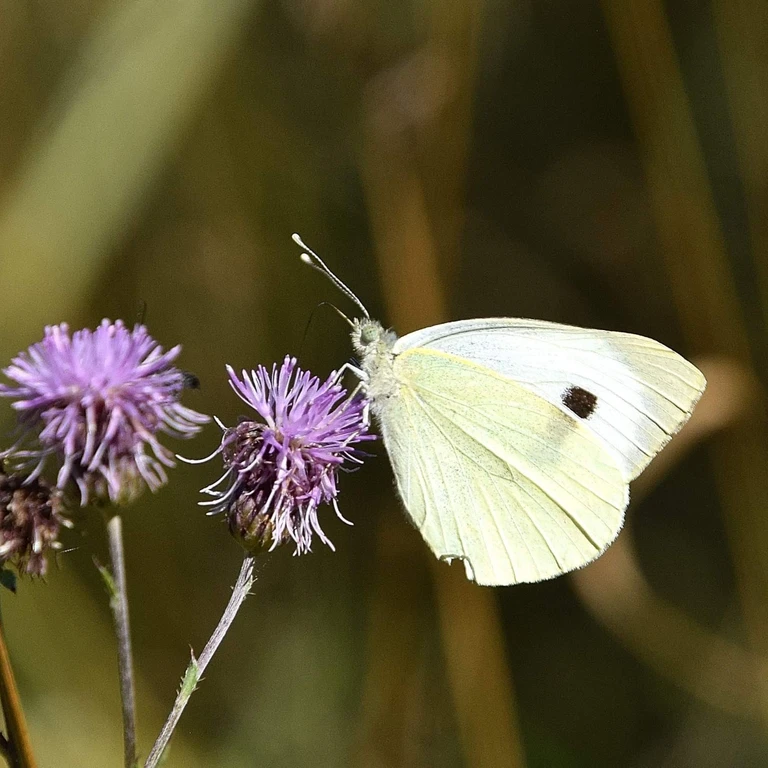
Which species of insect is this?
Pieris brassicae
